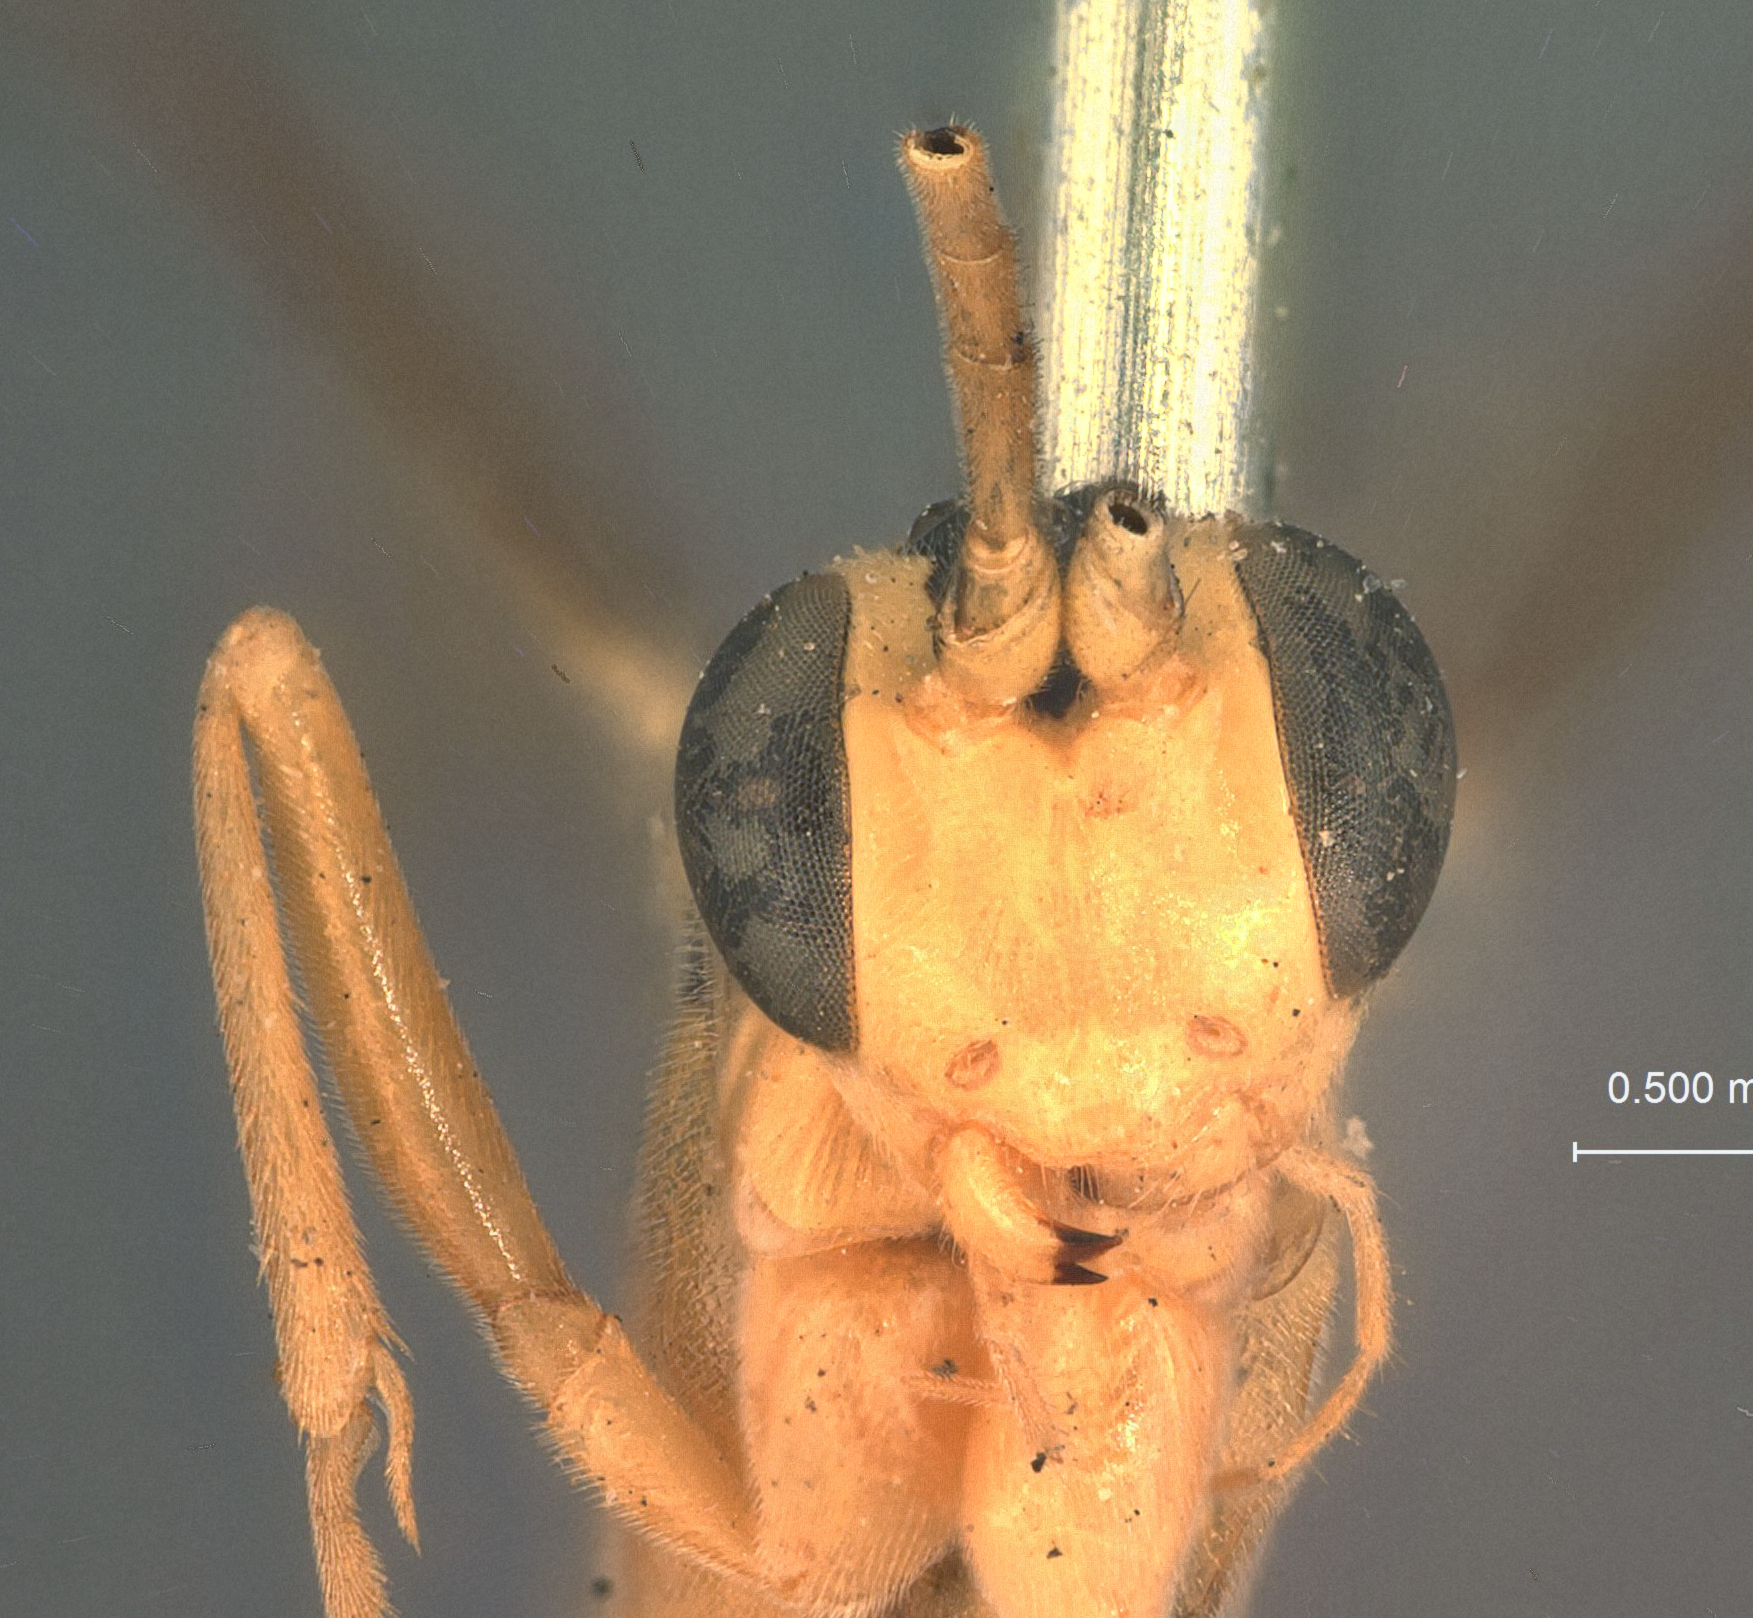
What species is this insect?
Ctenopelma pulchra
